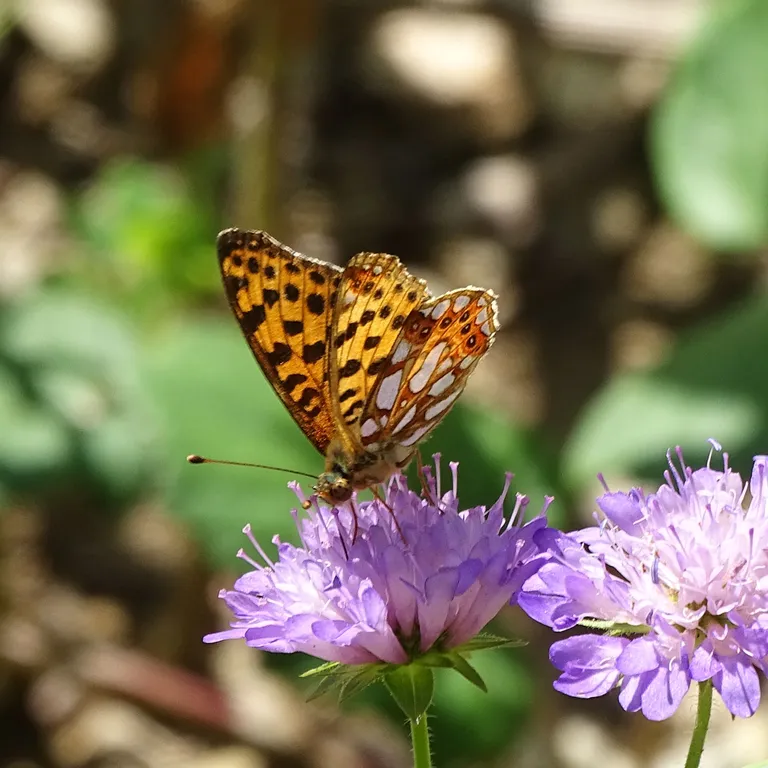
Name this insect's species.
Issoria lathonia
